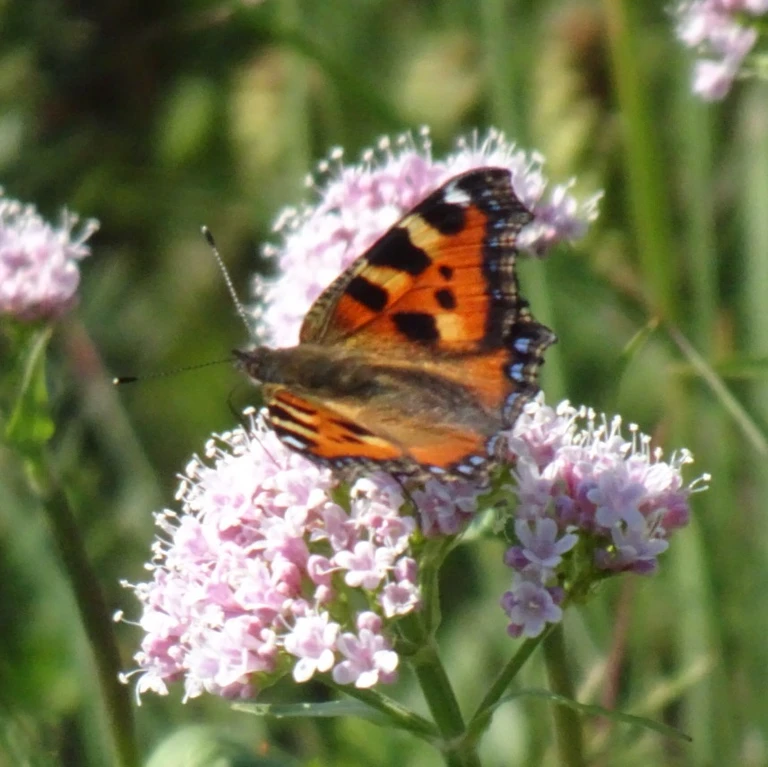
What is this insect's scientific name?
Aglais urticae
